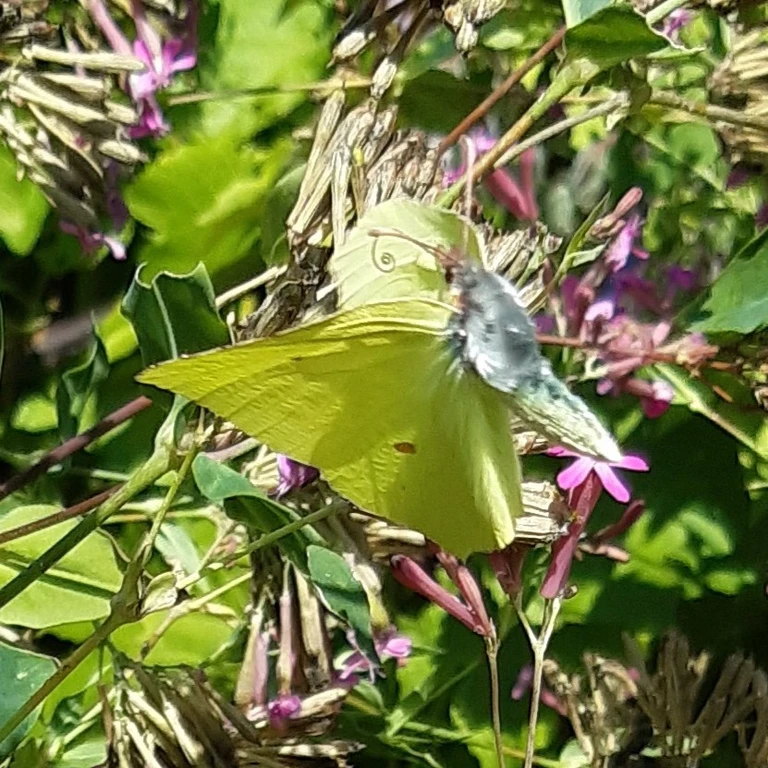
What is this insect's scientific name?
Gonepteryx rhamni
